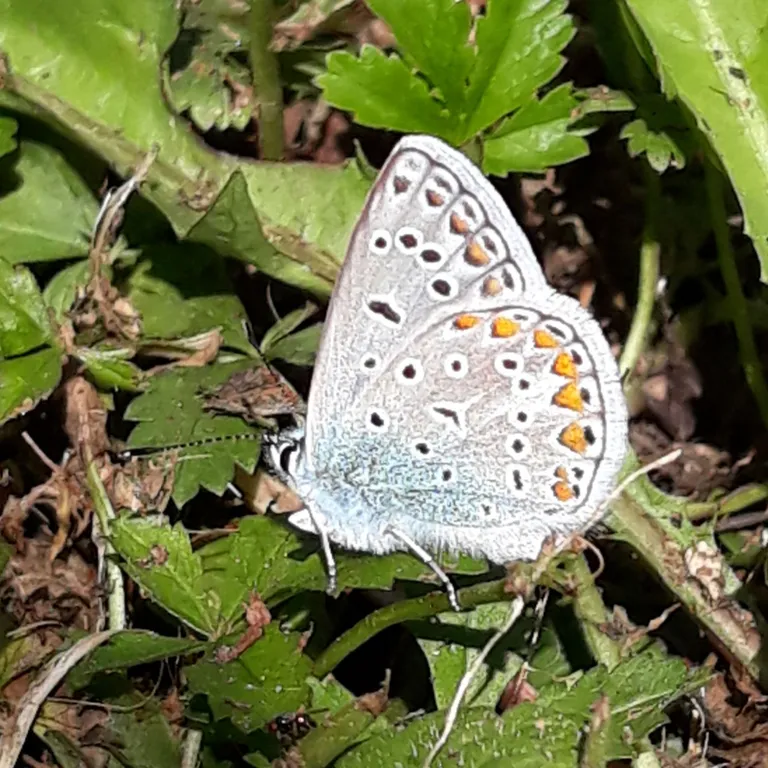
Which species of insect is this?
Polyommatus icarus
